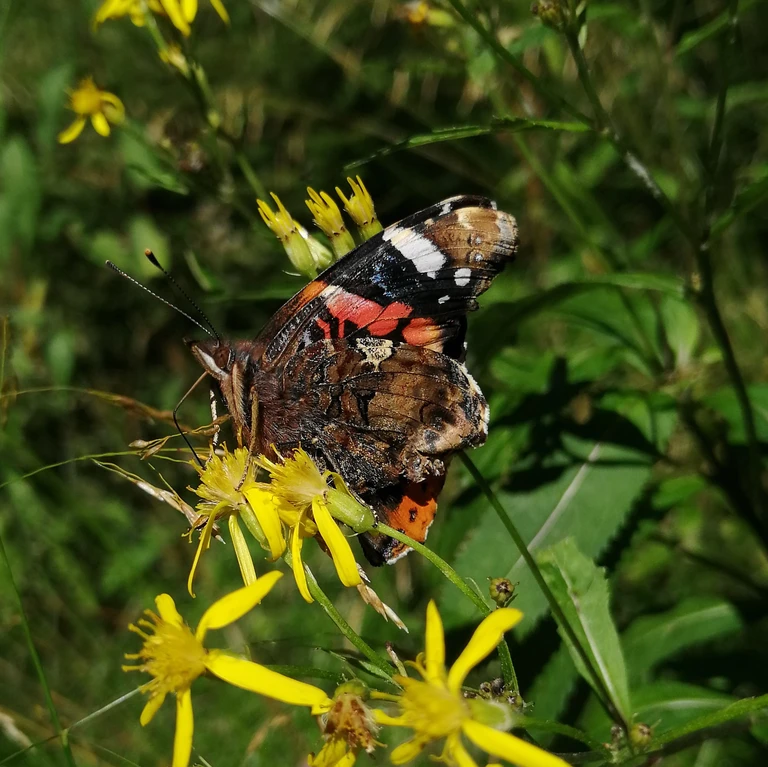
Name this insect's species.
Vanessa atalanta
